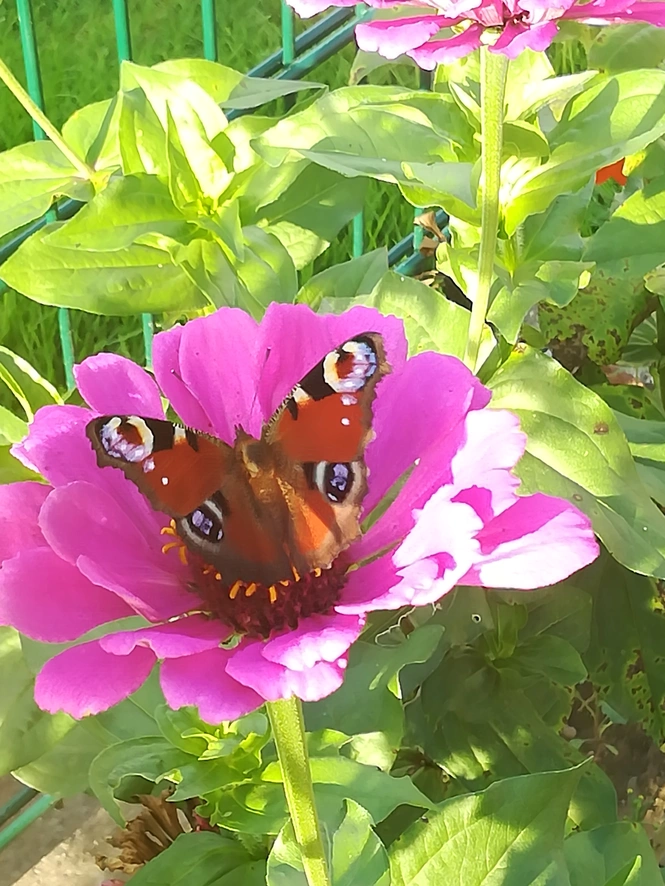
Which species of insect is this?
Aglais io
